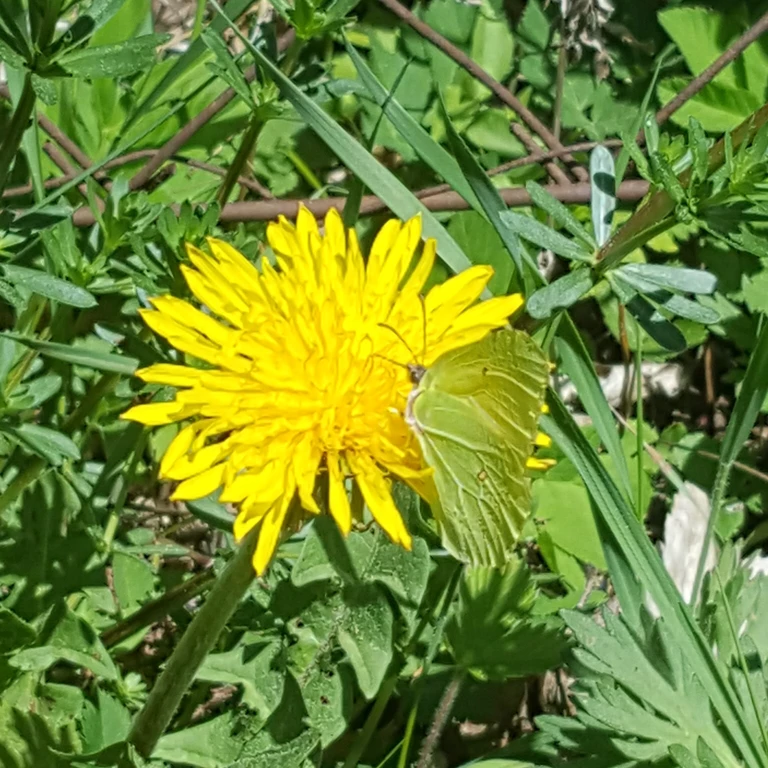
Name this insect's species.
Gonepteryx rhamni
